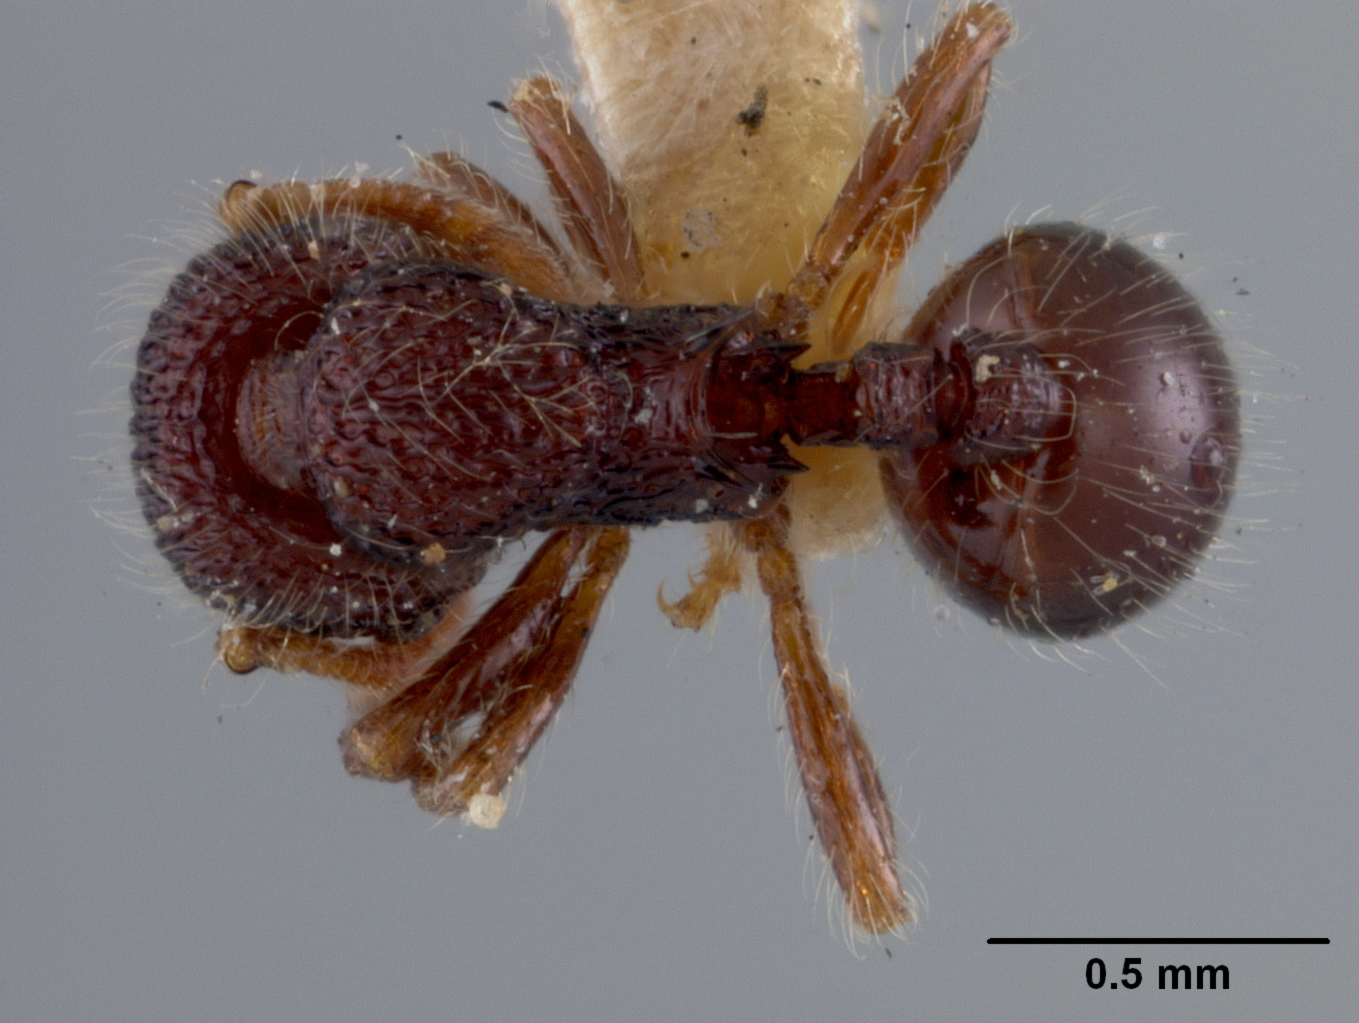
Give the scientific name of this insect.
Lachnomyrmex scrobiculatus
